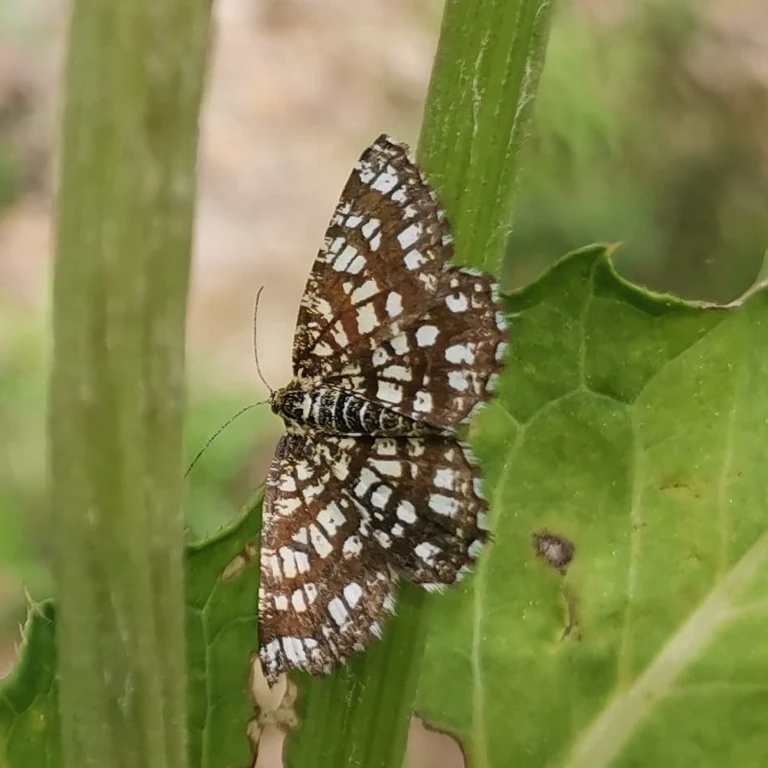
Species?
Chiasmia clathrata
